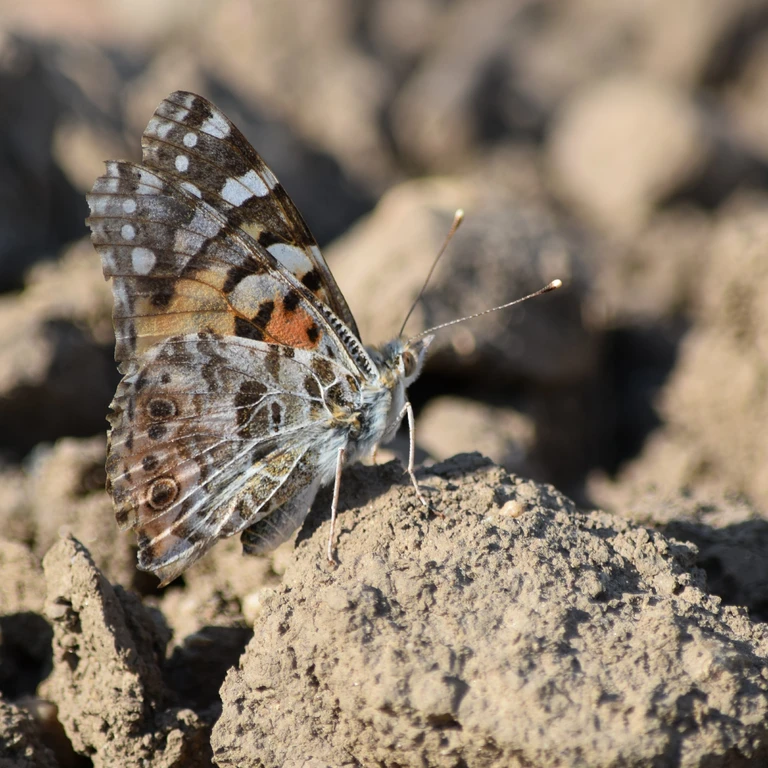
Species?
Vanessa cardui
